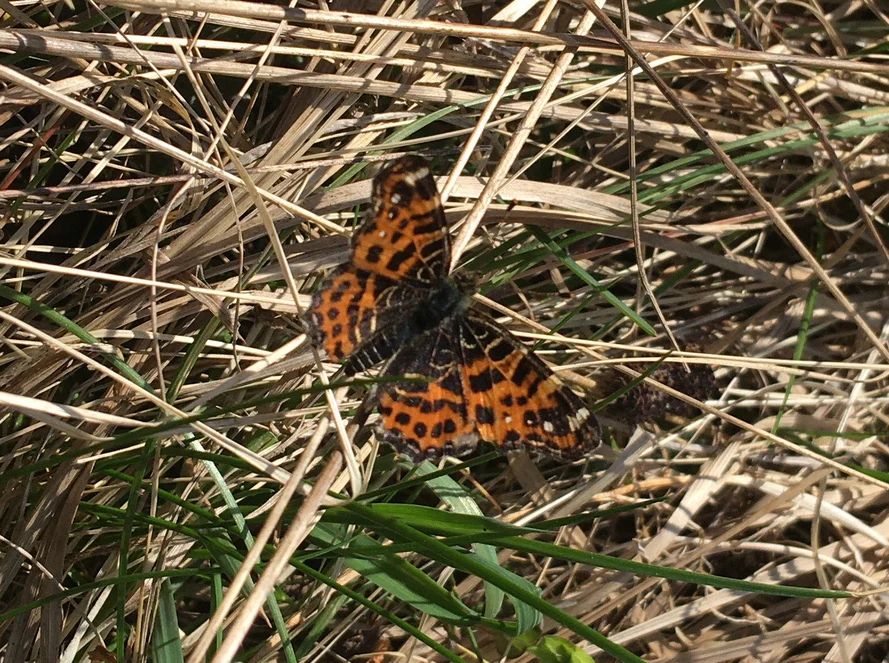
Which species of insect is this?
Araschnia levana
